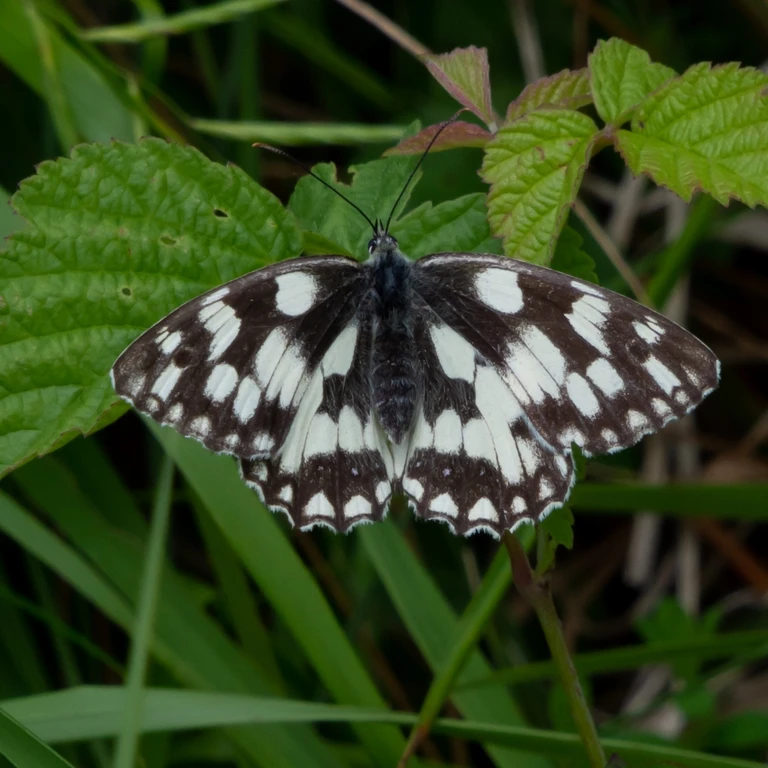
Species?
Melanargia galathea
